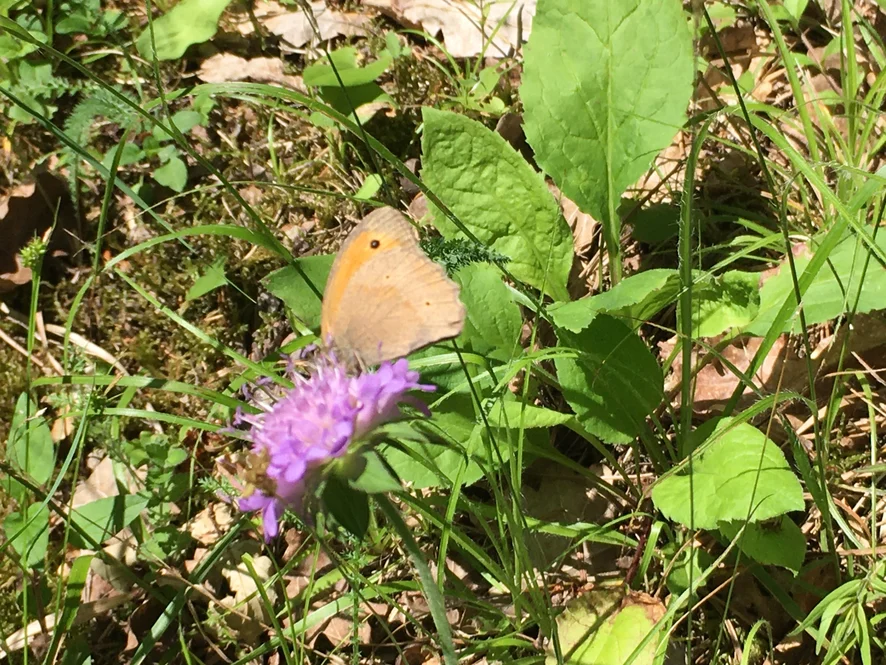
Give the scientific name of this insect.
Maniola jurtina
